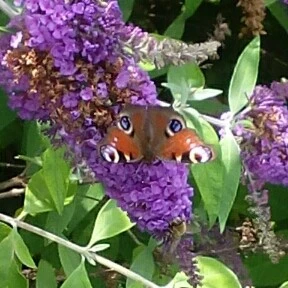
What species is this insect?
Aglais io
